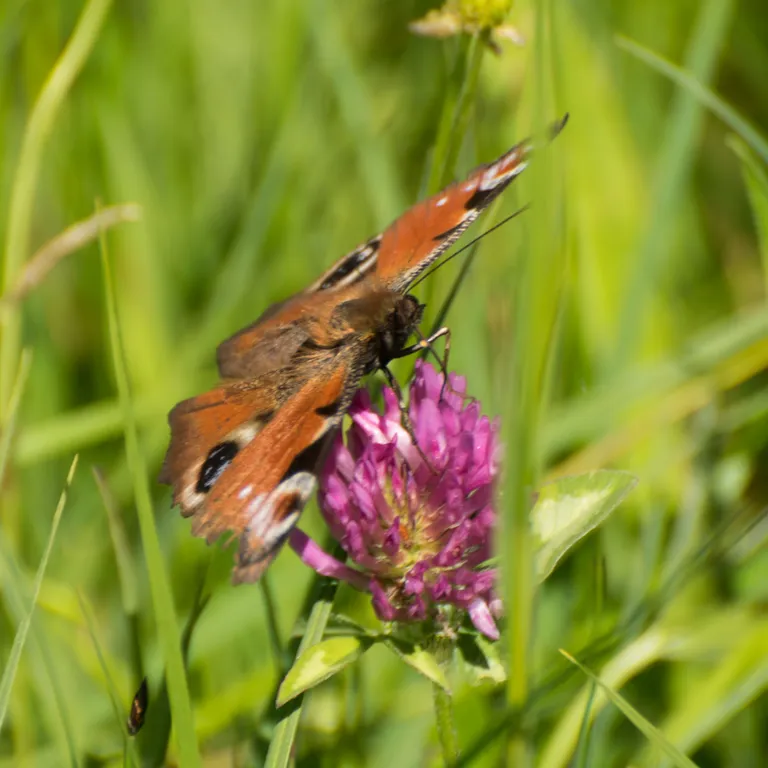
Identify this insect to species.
Aglais io
